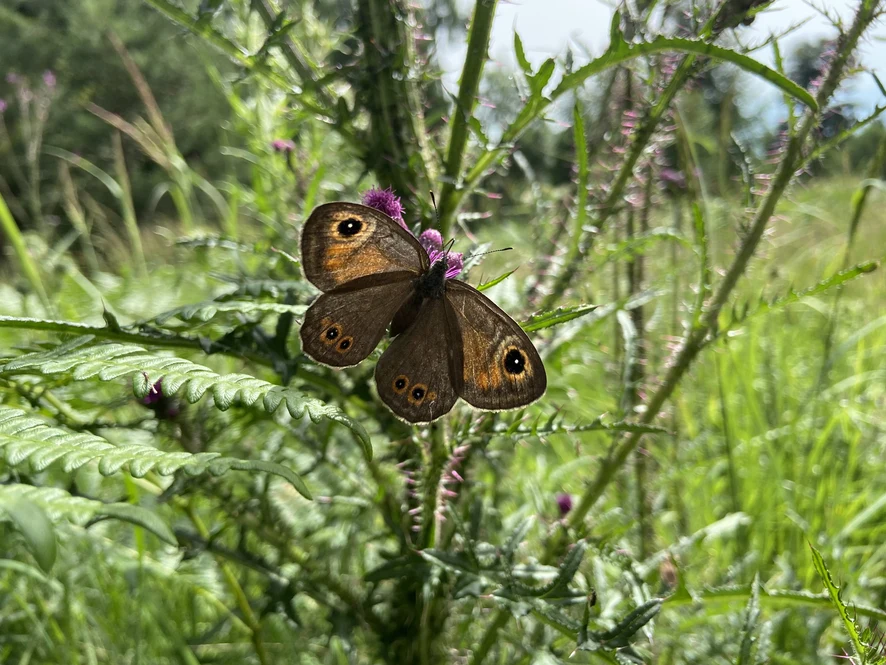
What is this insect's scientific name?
Lasiommata maera (also Pararge maera)
